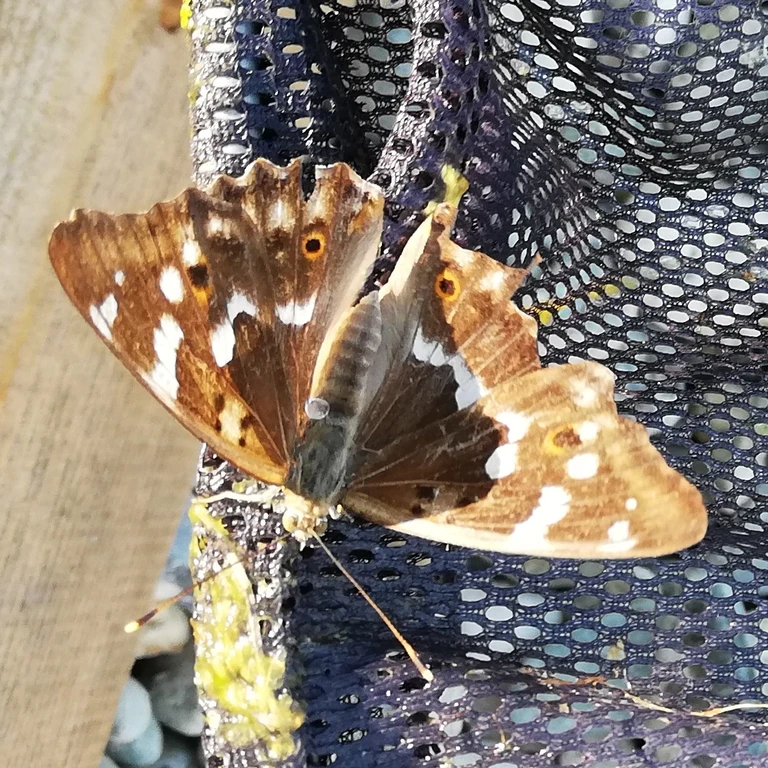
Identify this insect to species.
Apatura ilia
